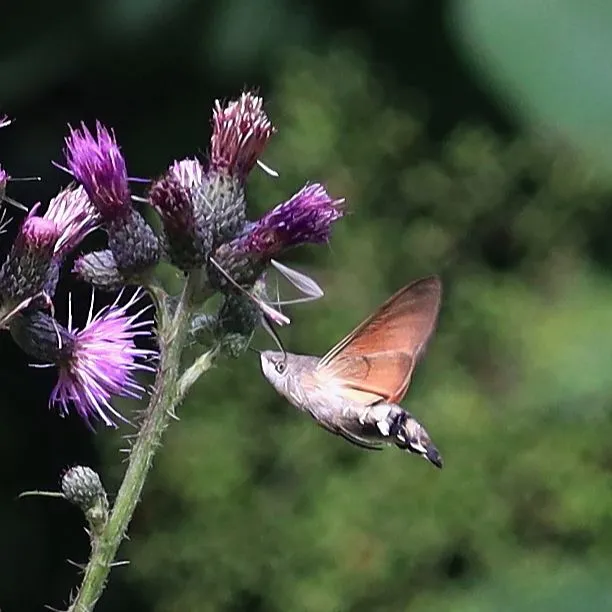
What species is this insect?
Macroglossum stellatarum
